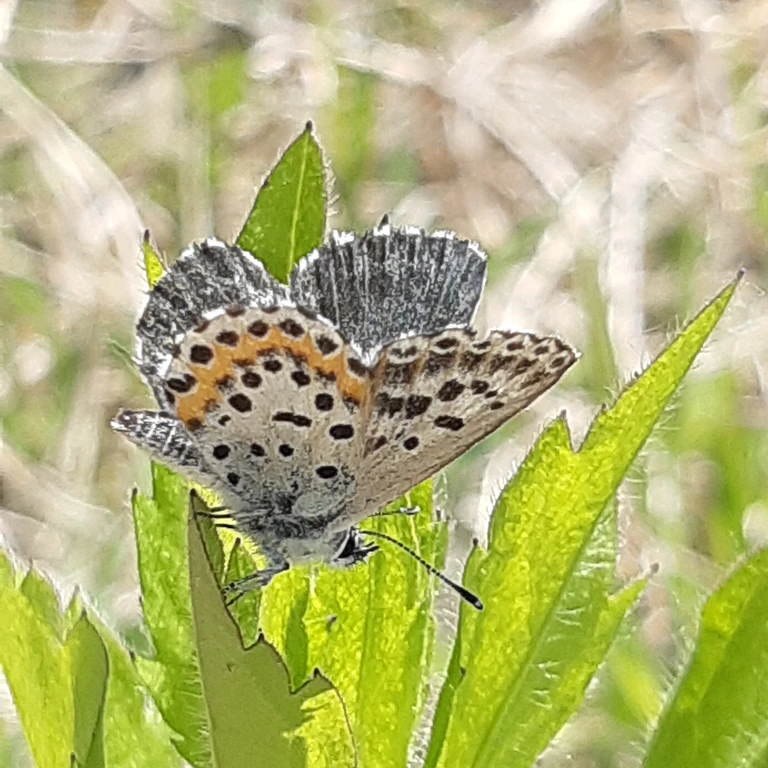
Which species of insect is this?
Scolitantides orion
